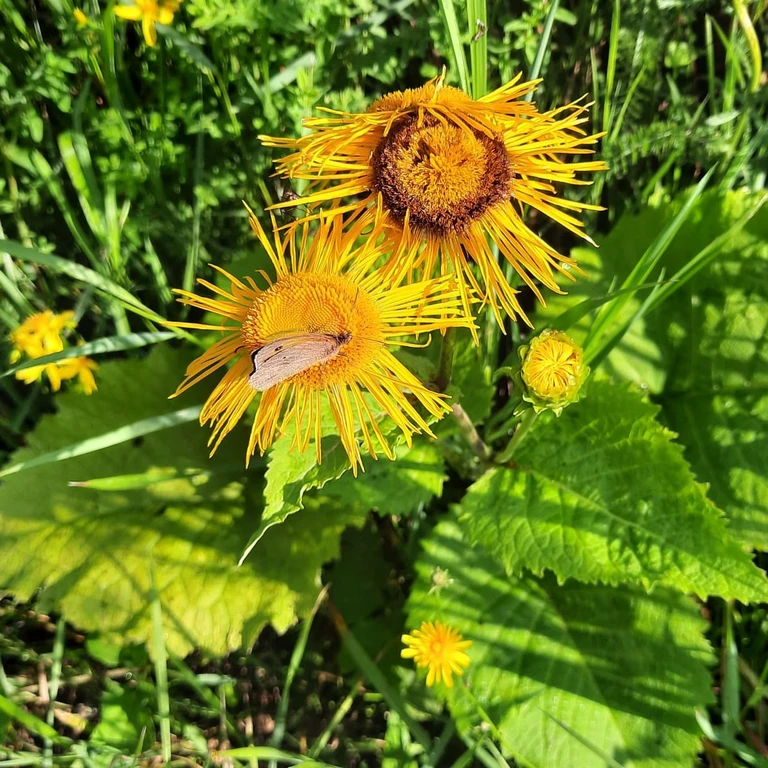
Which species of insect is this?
Maniola jurtina
